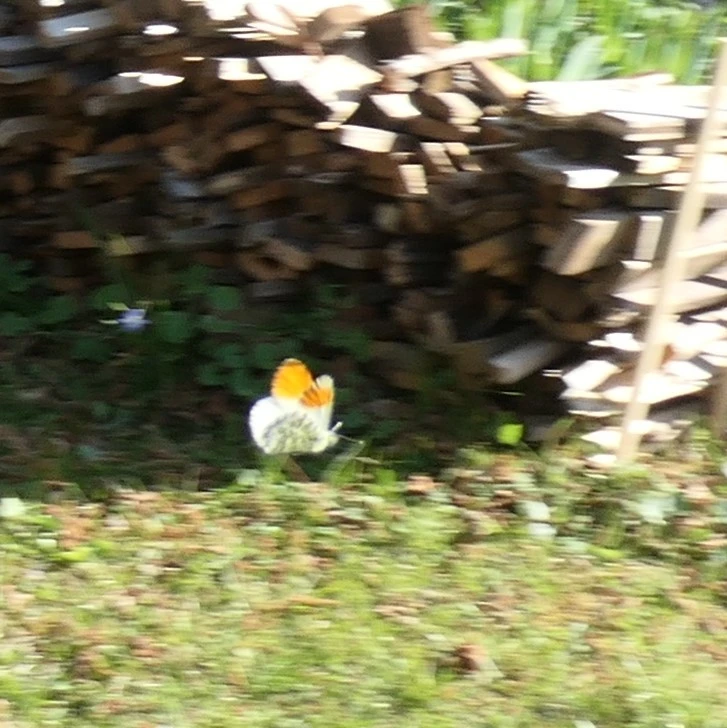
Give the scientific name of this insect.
Anthocharis cardamines
